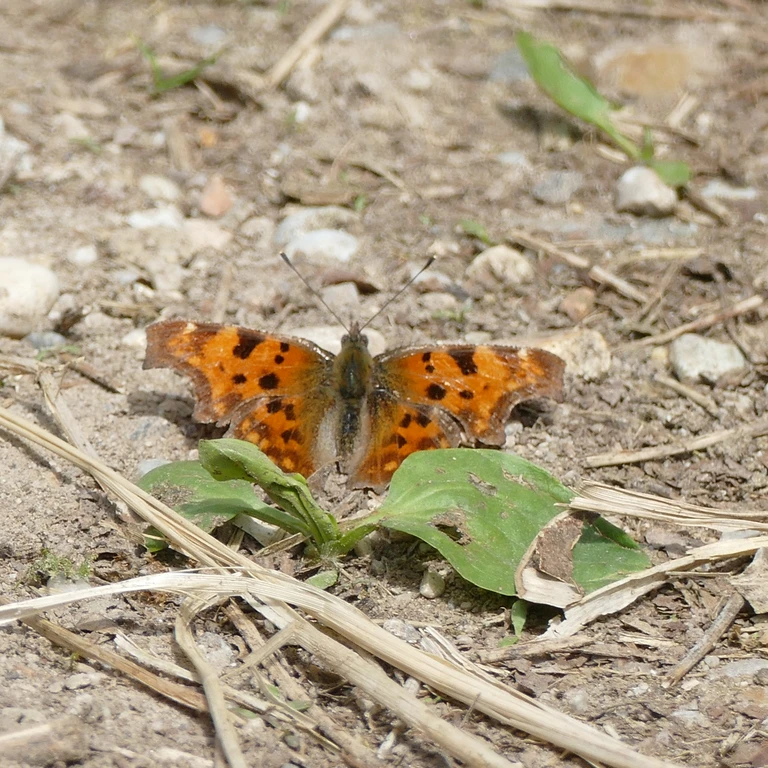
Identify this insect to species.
Polygonia c-album
